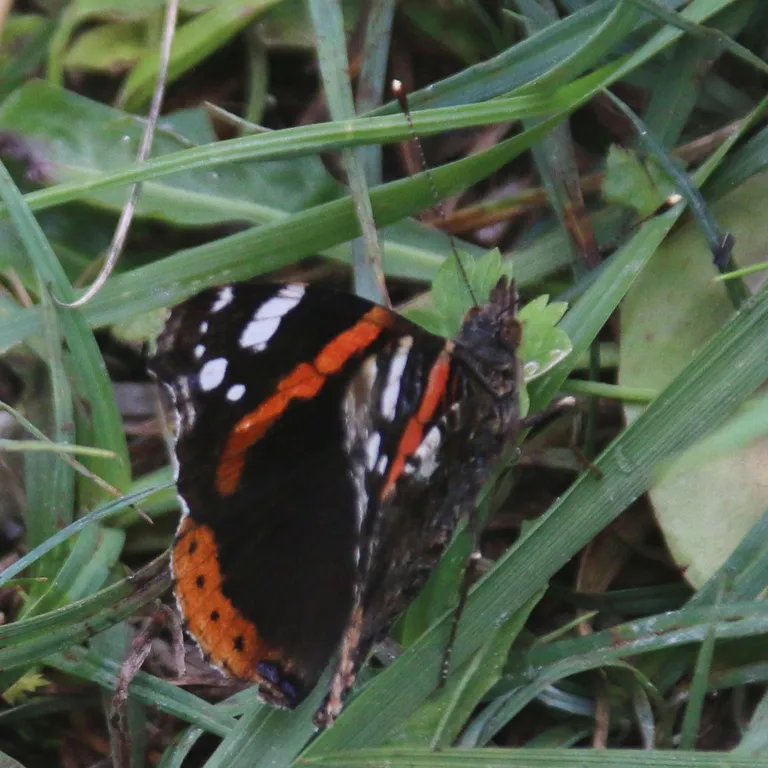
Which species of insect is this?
Vanessa atalanta
